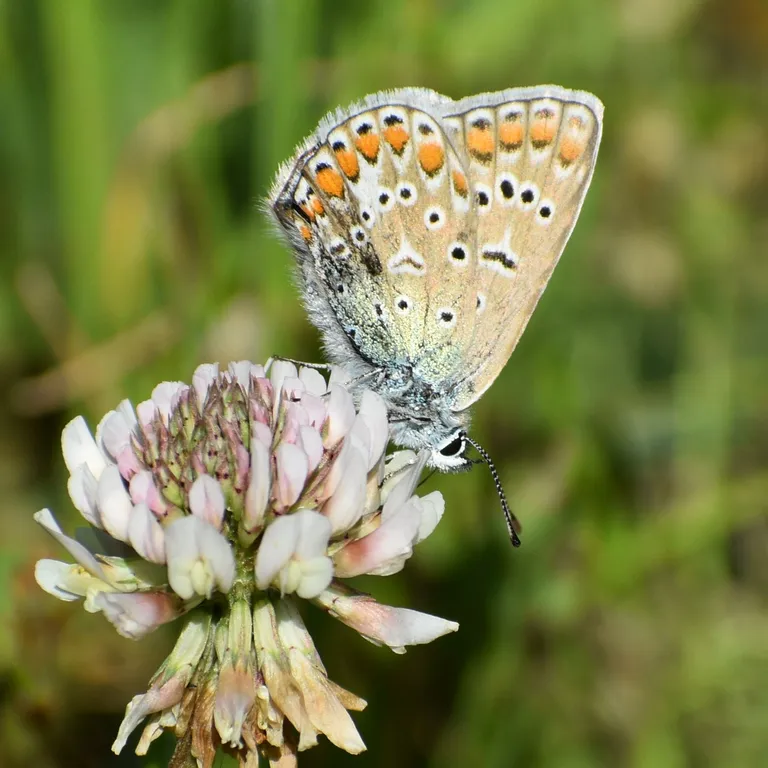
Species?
Polyommatus icarus
